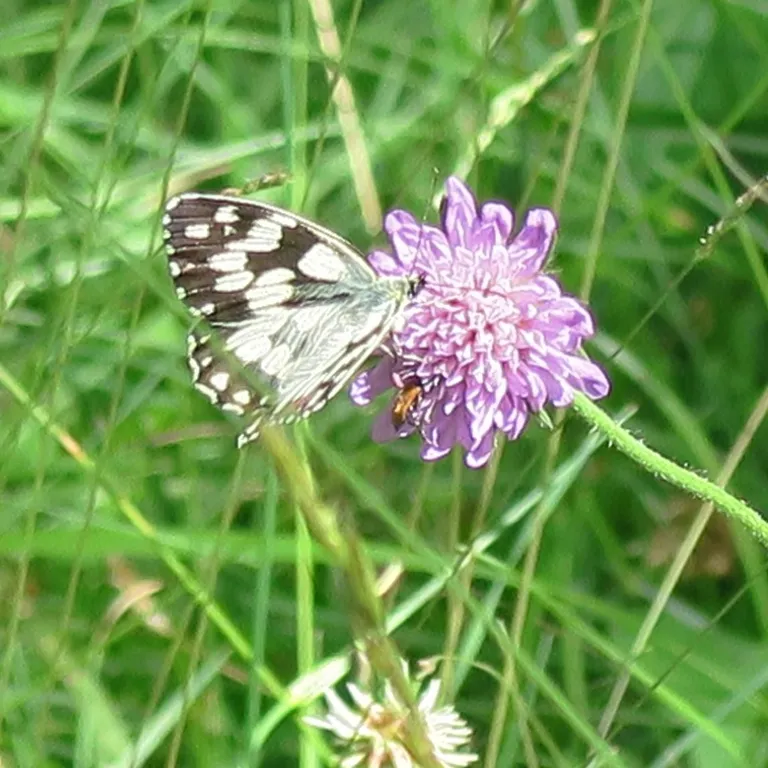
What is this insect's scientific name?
Melanargia galathea
